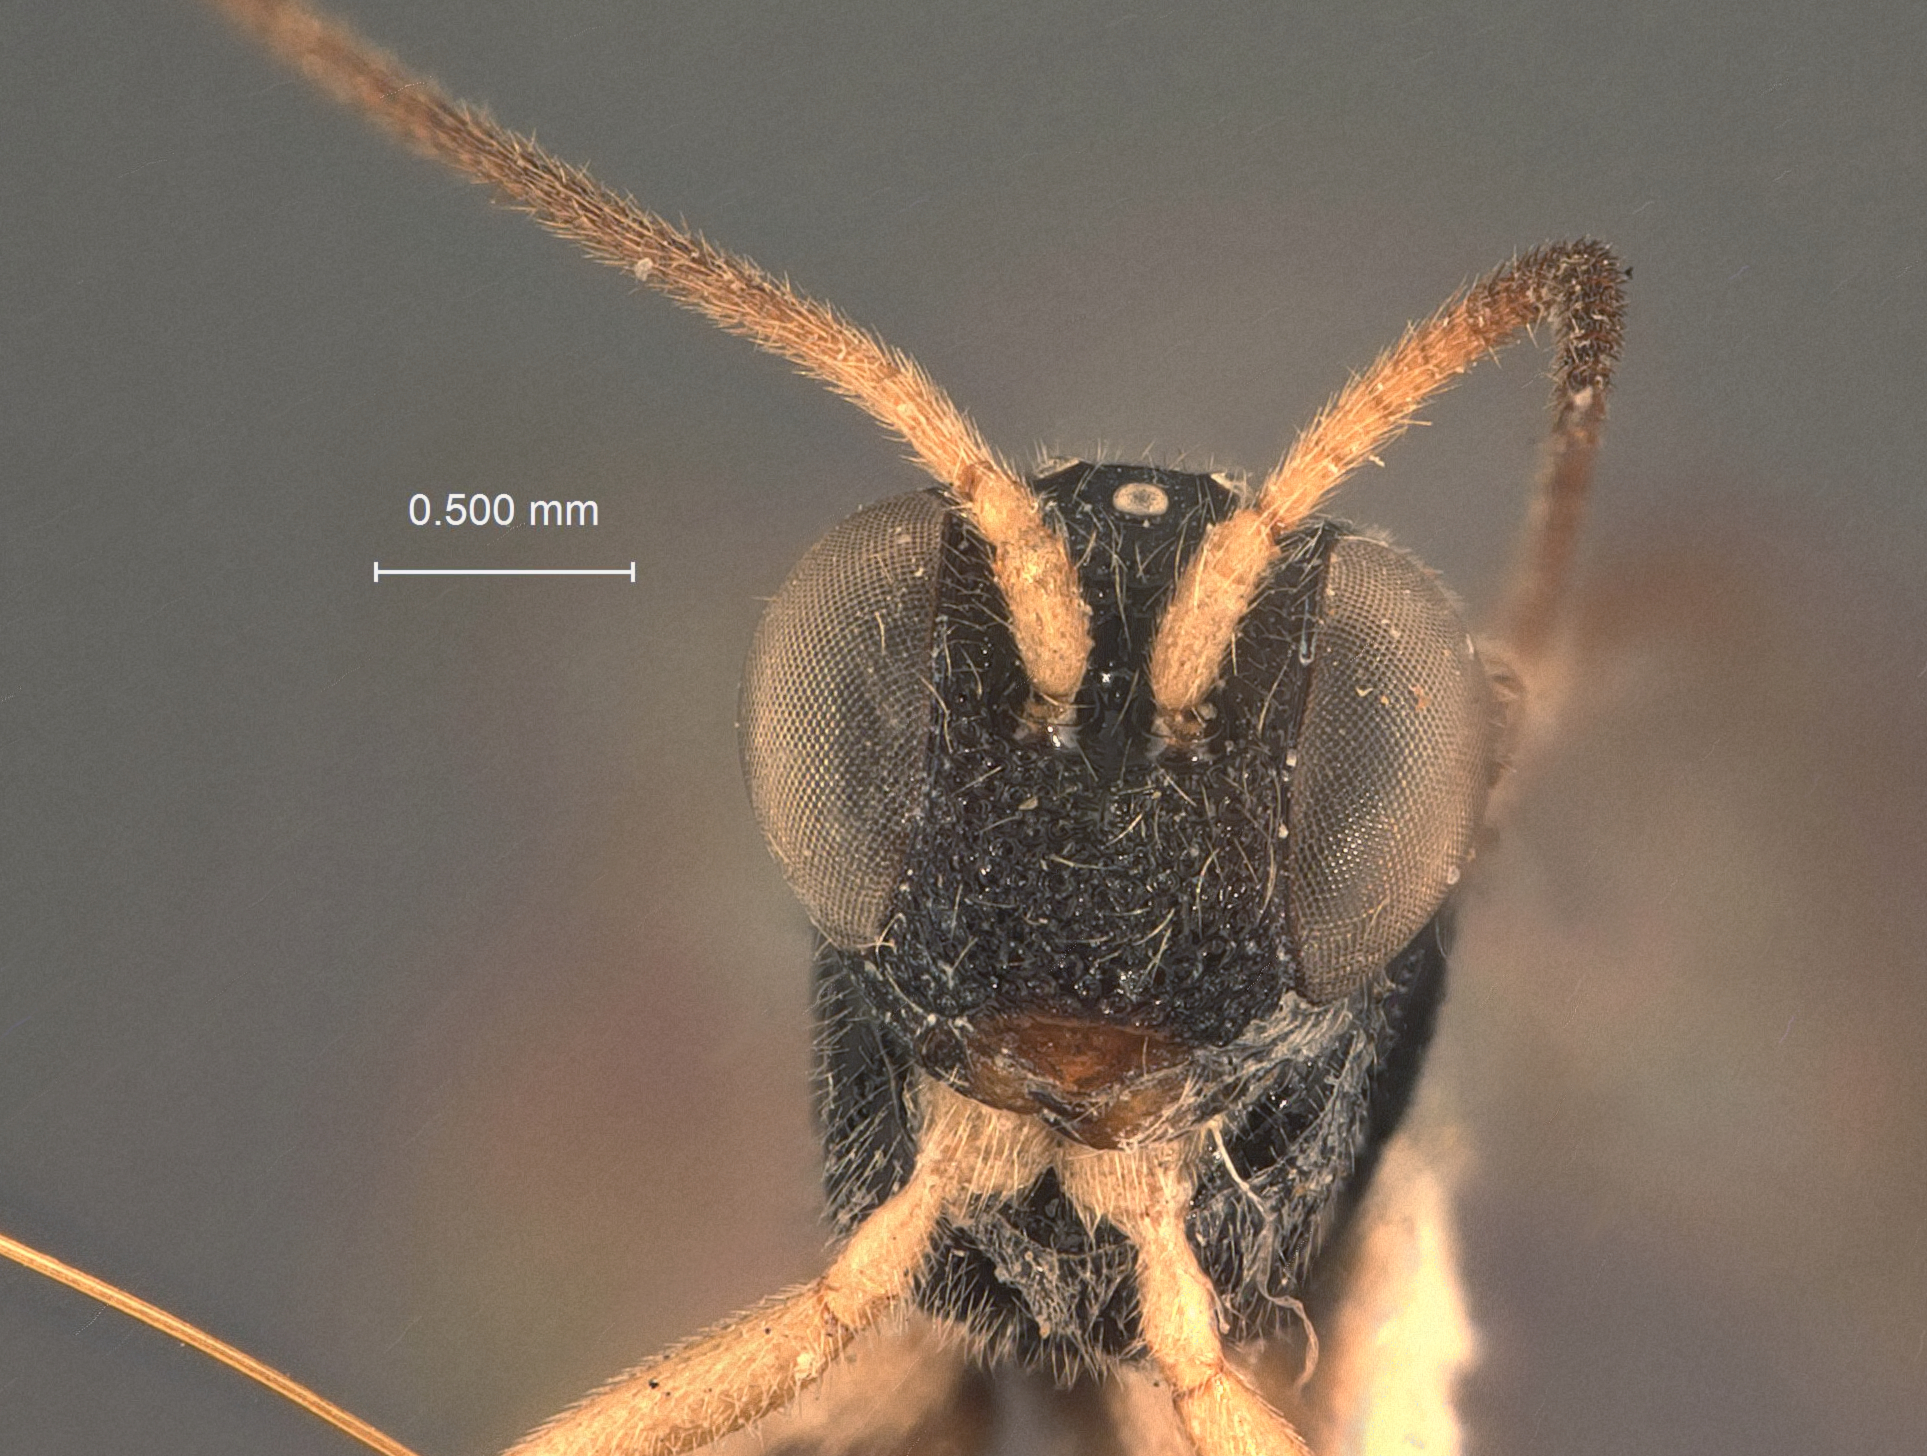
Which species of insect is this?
Brachyscleroma apoderi
